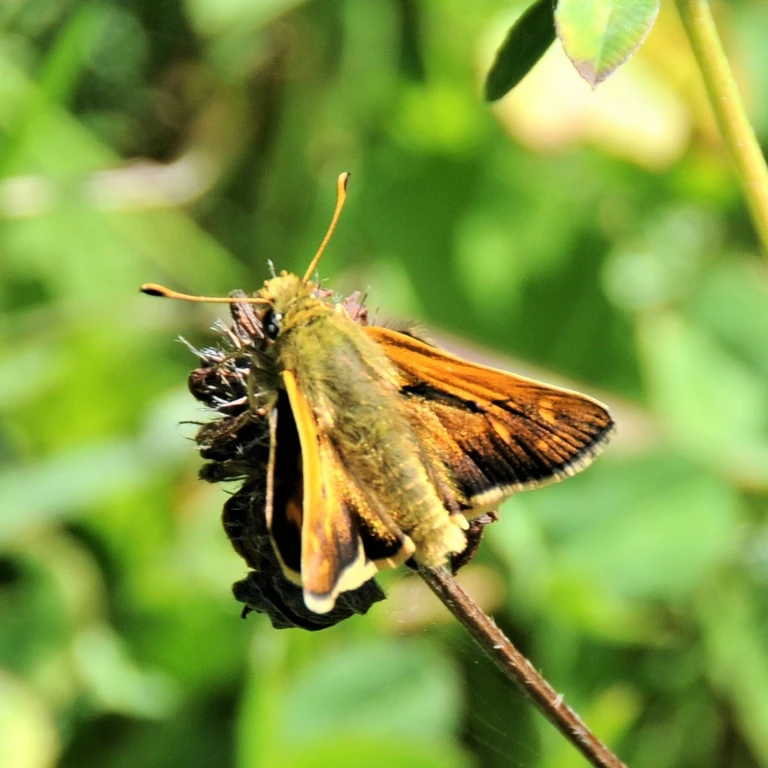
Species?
Hesperia comma
